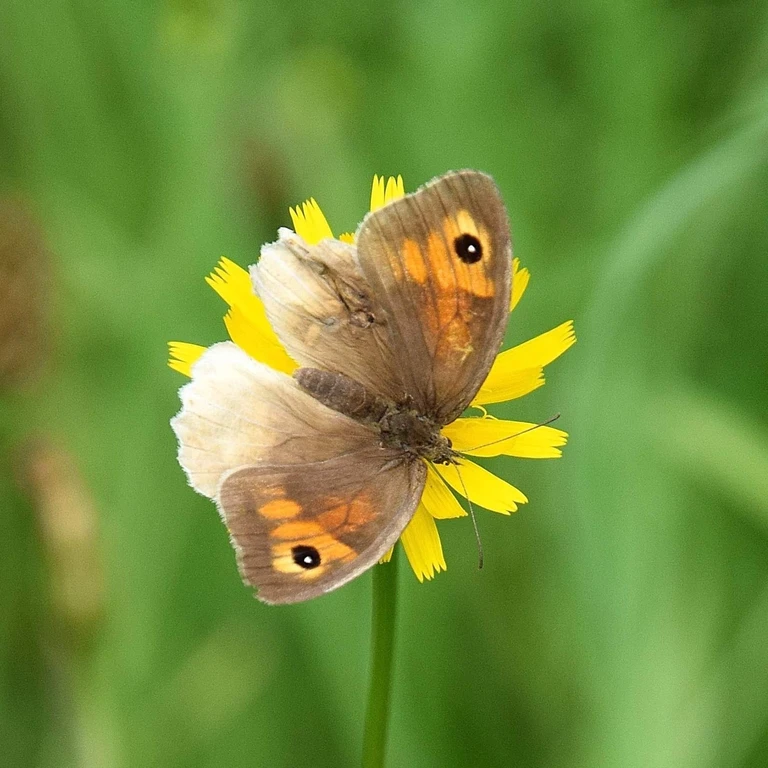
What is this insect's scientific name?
Maniola jurtina
